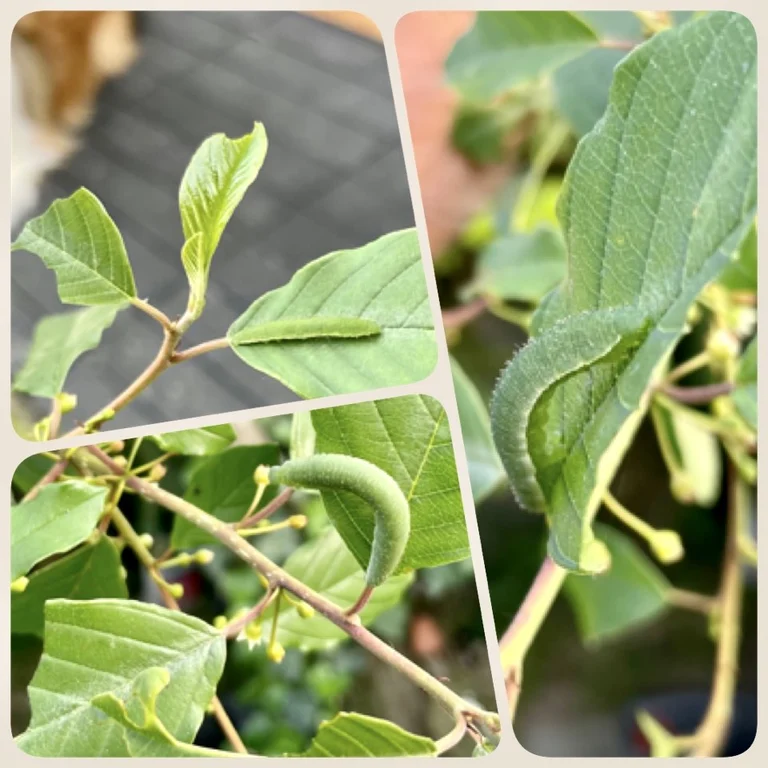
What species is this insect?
Gonepteryx rhamni
